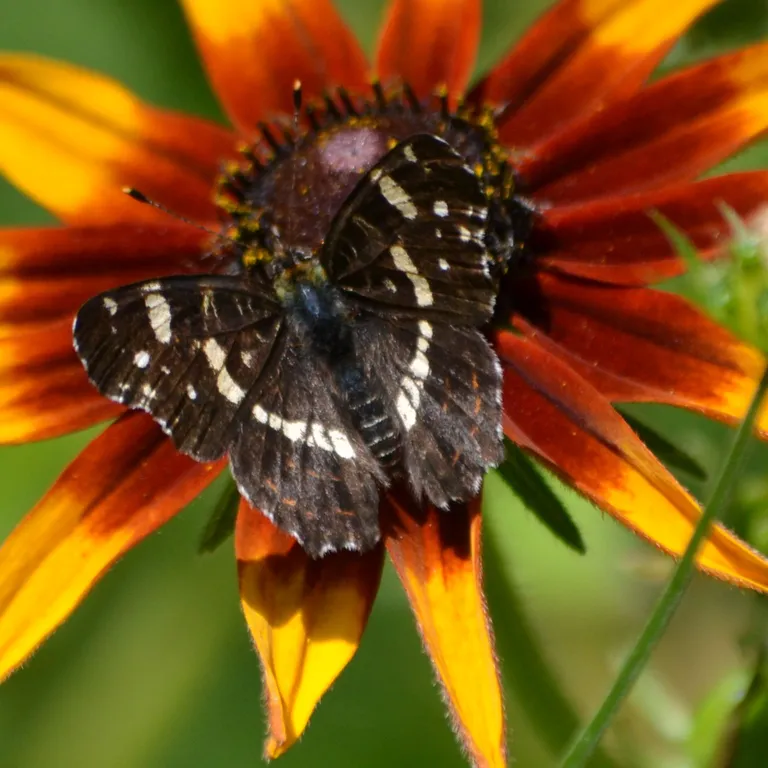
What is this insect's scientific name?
Araschnia levana
